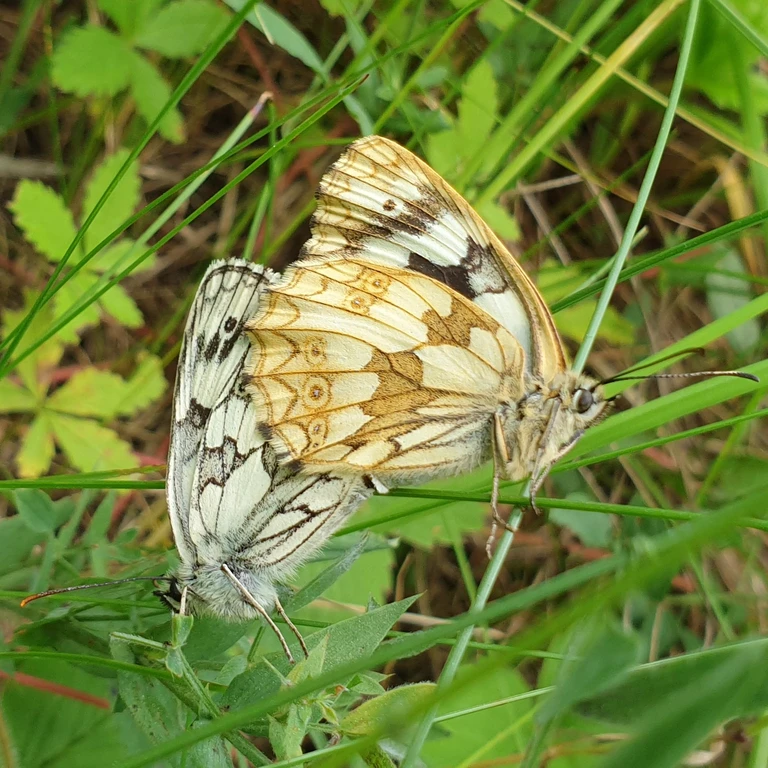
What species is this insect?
Melanargia galathea
